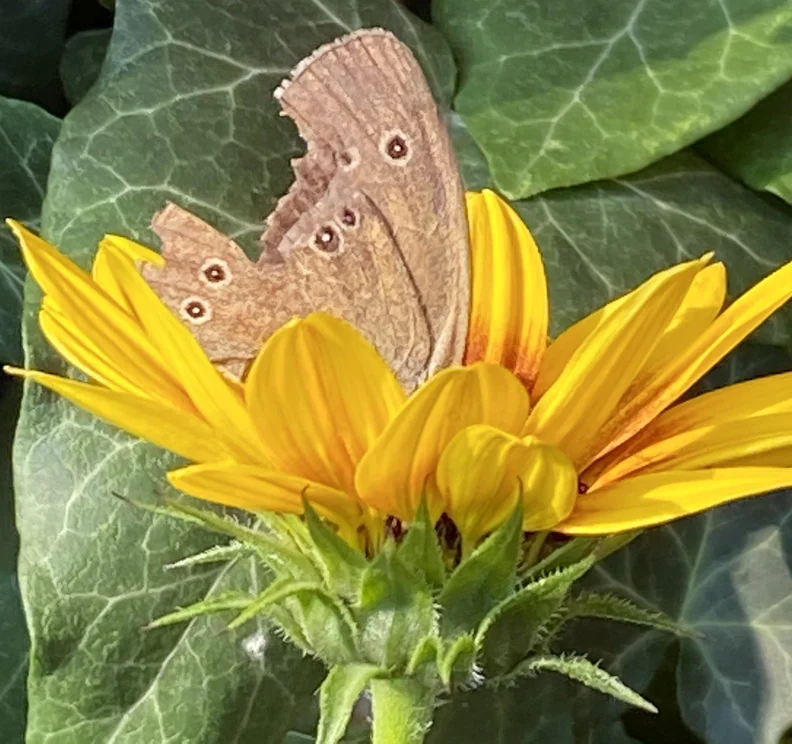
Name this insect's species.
Aphantopus hyperantus
